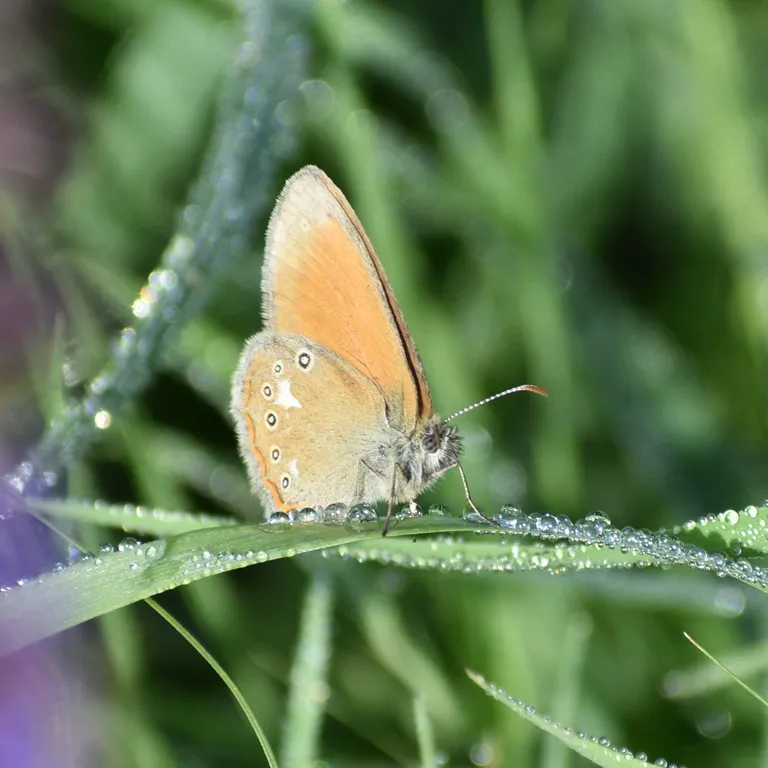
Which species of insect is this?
Coenonympha glycerion (also Coenonympha iphis)
